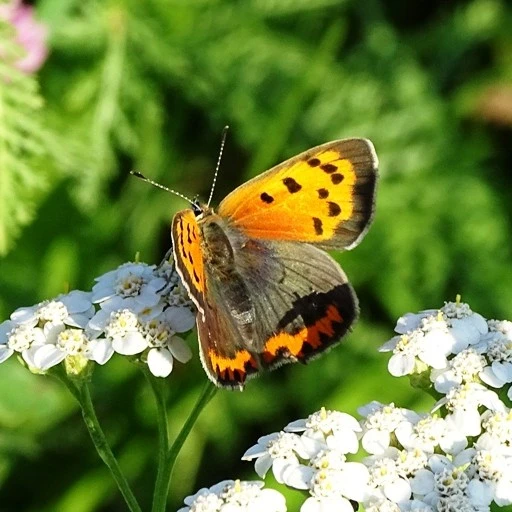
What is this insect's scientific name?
Lycaena phlaeas
